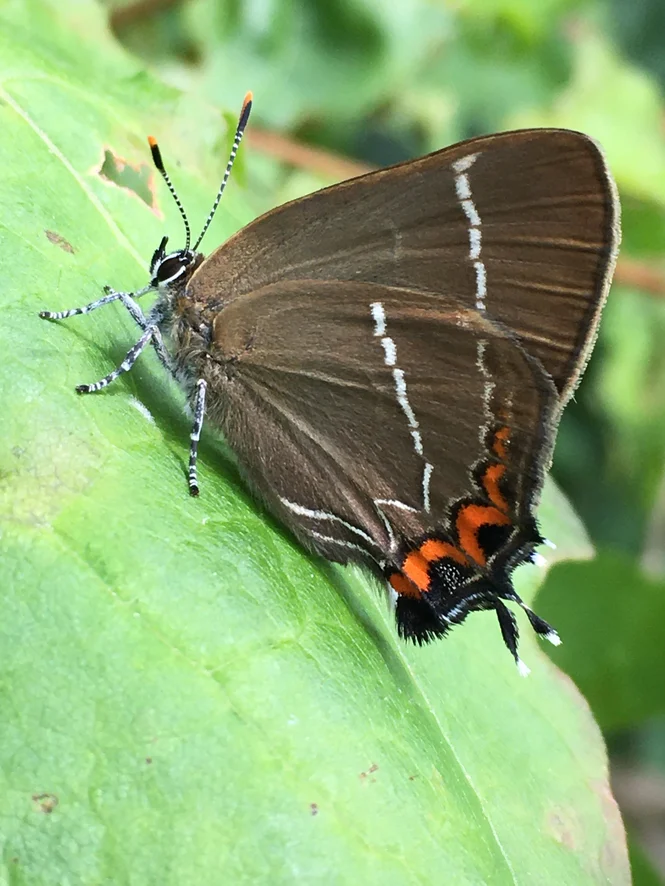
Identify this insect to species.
Satyrium w-album
